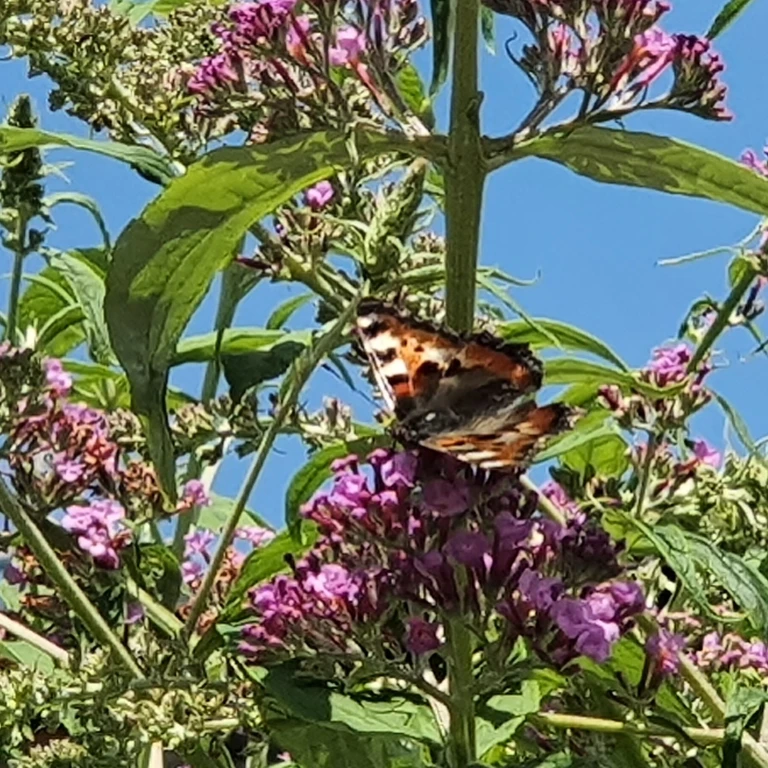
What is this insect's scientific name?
Aglais urticae
